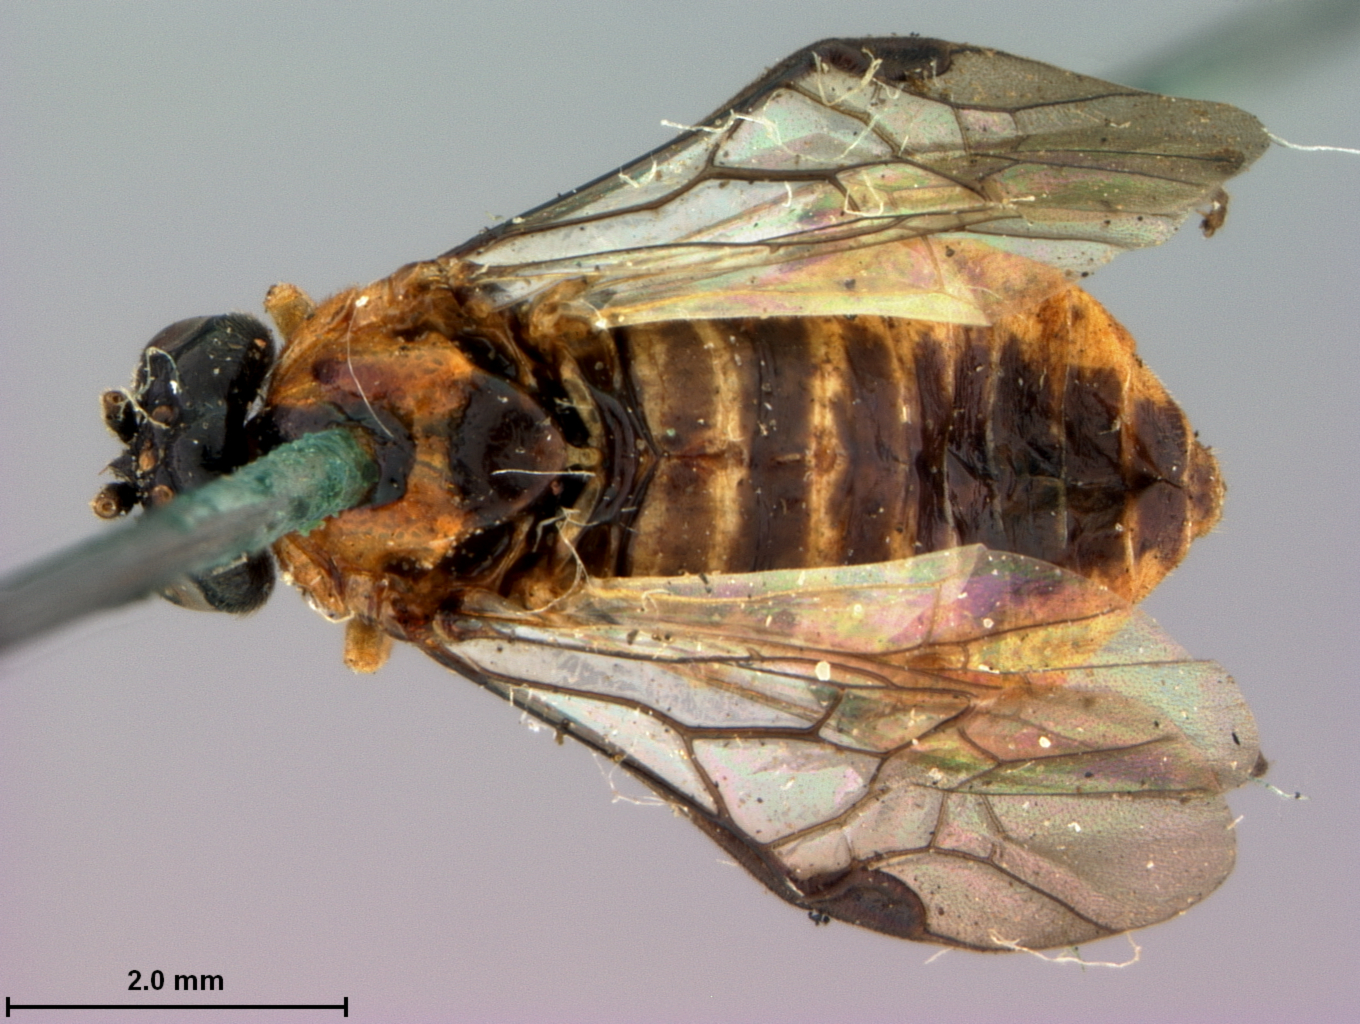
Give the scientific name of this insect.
Schizocerus lineatus
